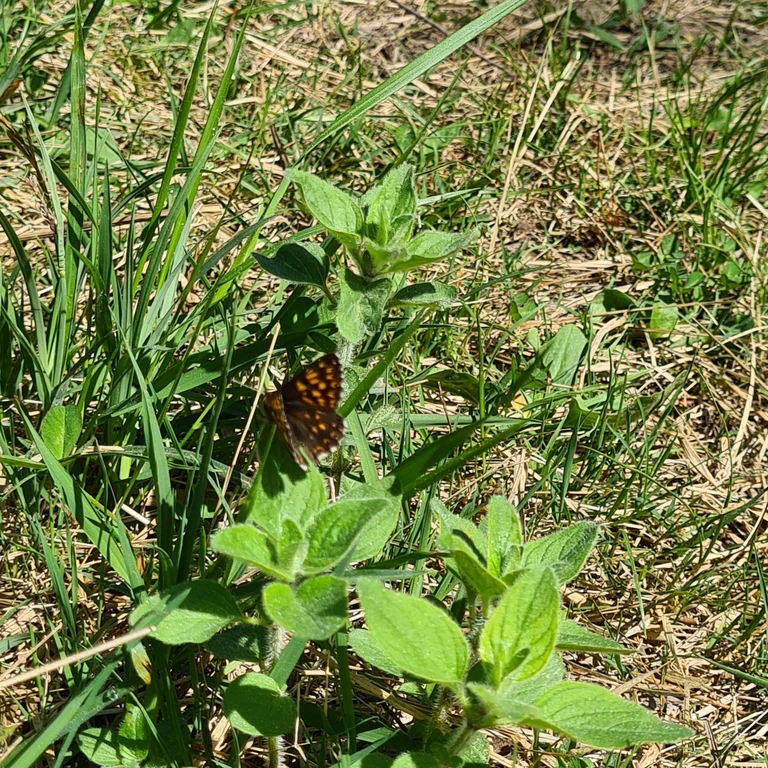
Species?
Hamearis lucina
